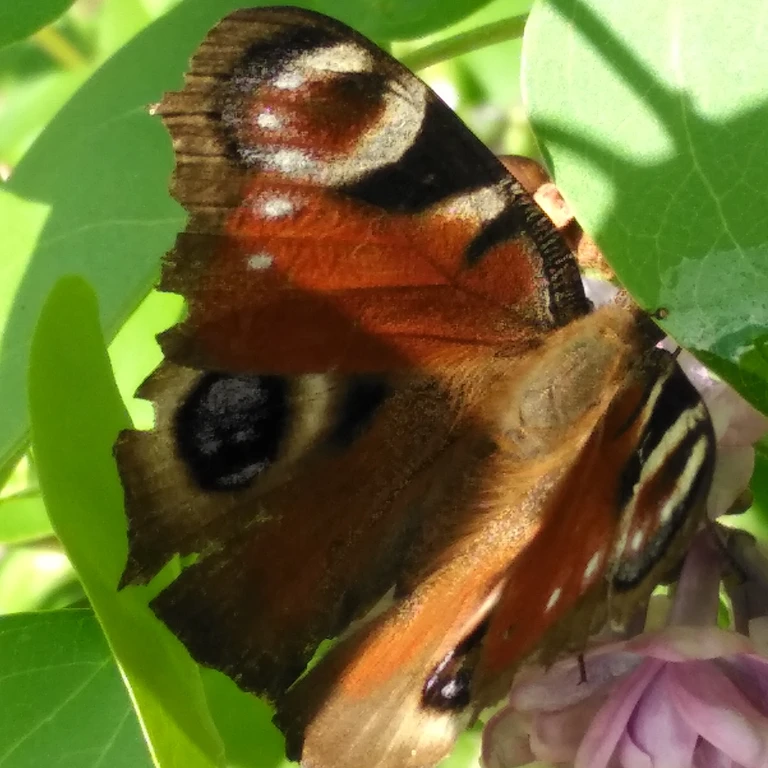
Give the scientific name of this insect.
Aglais io
